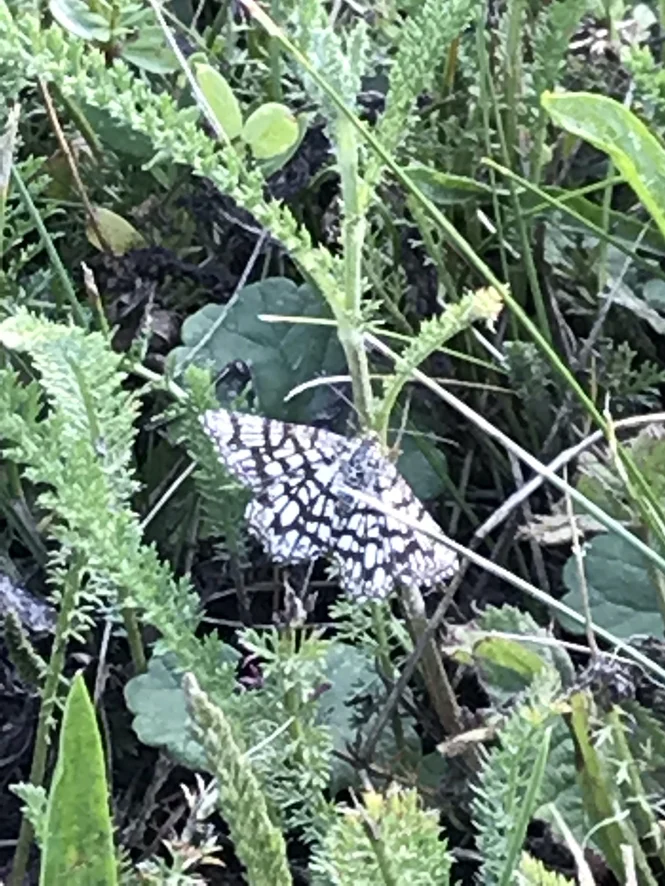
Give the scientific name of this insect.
Chiasmia clathrata
